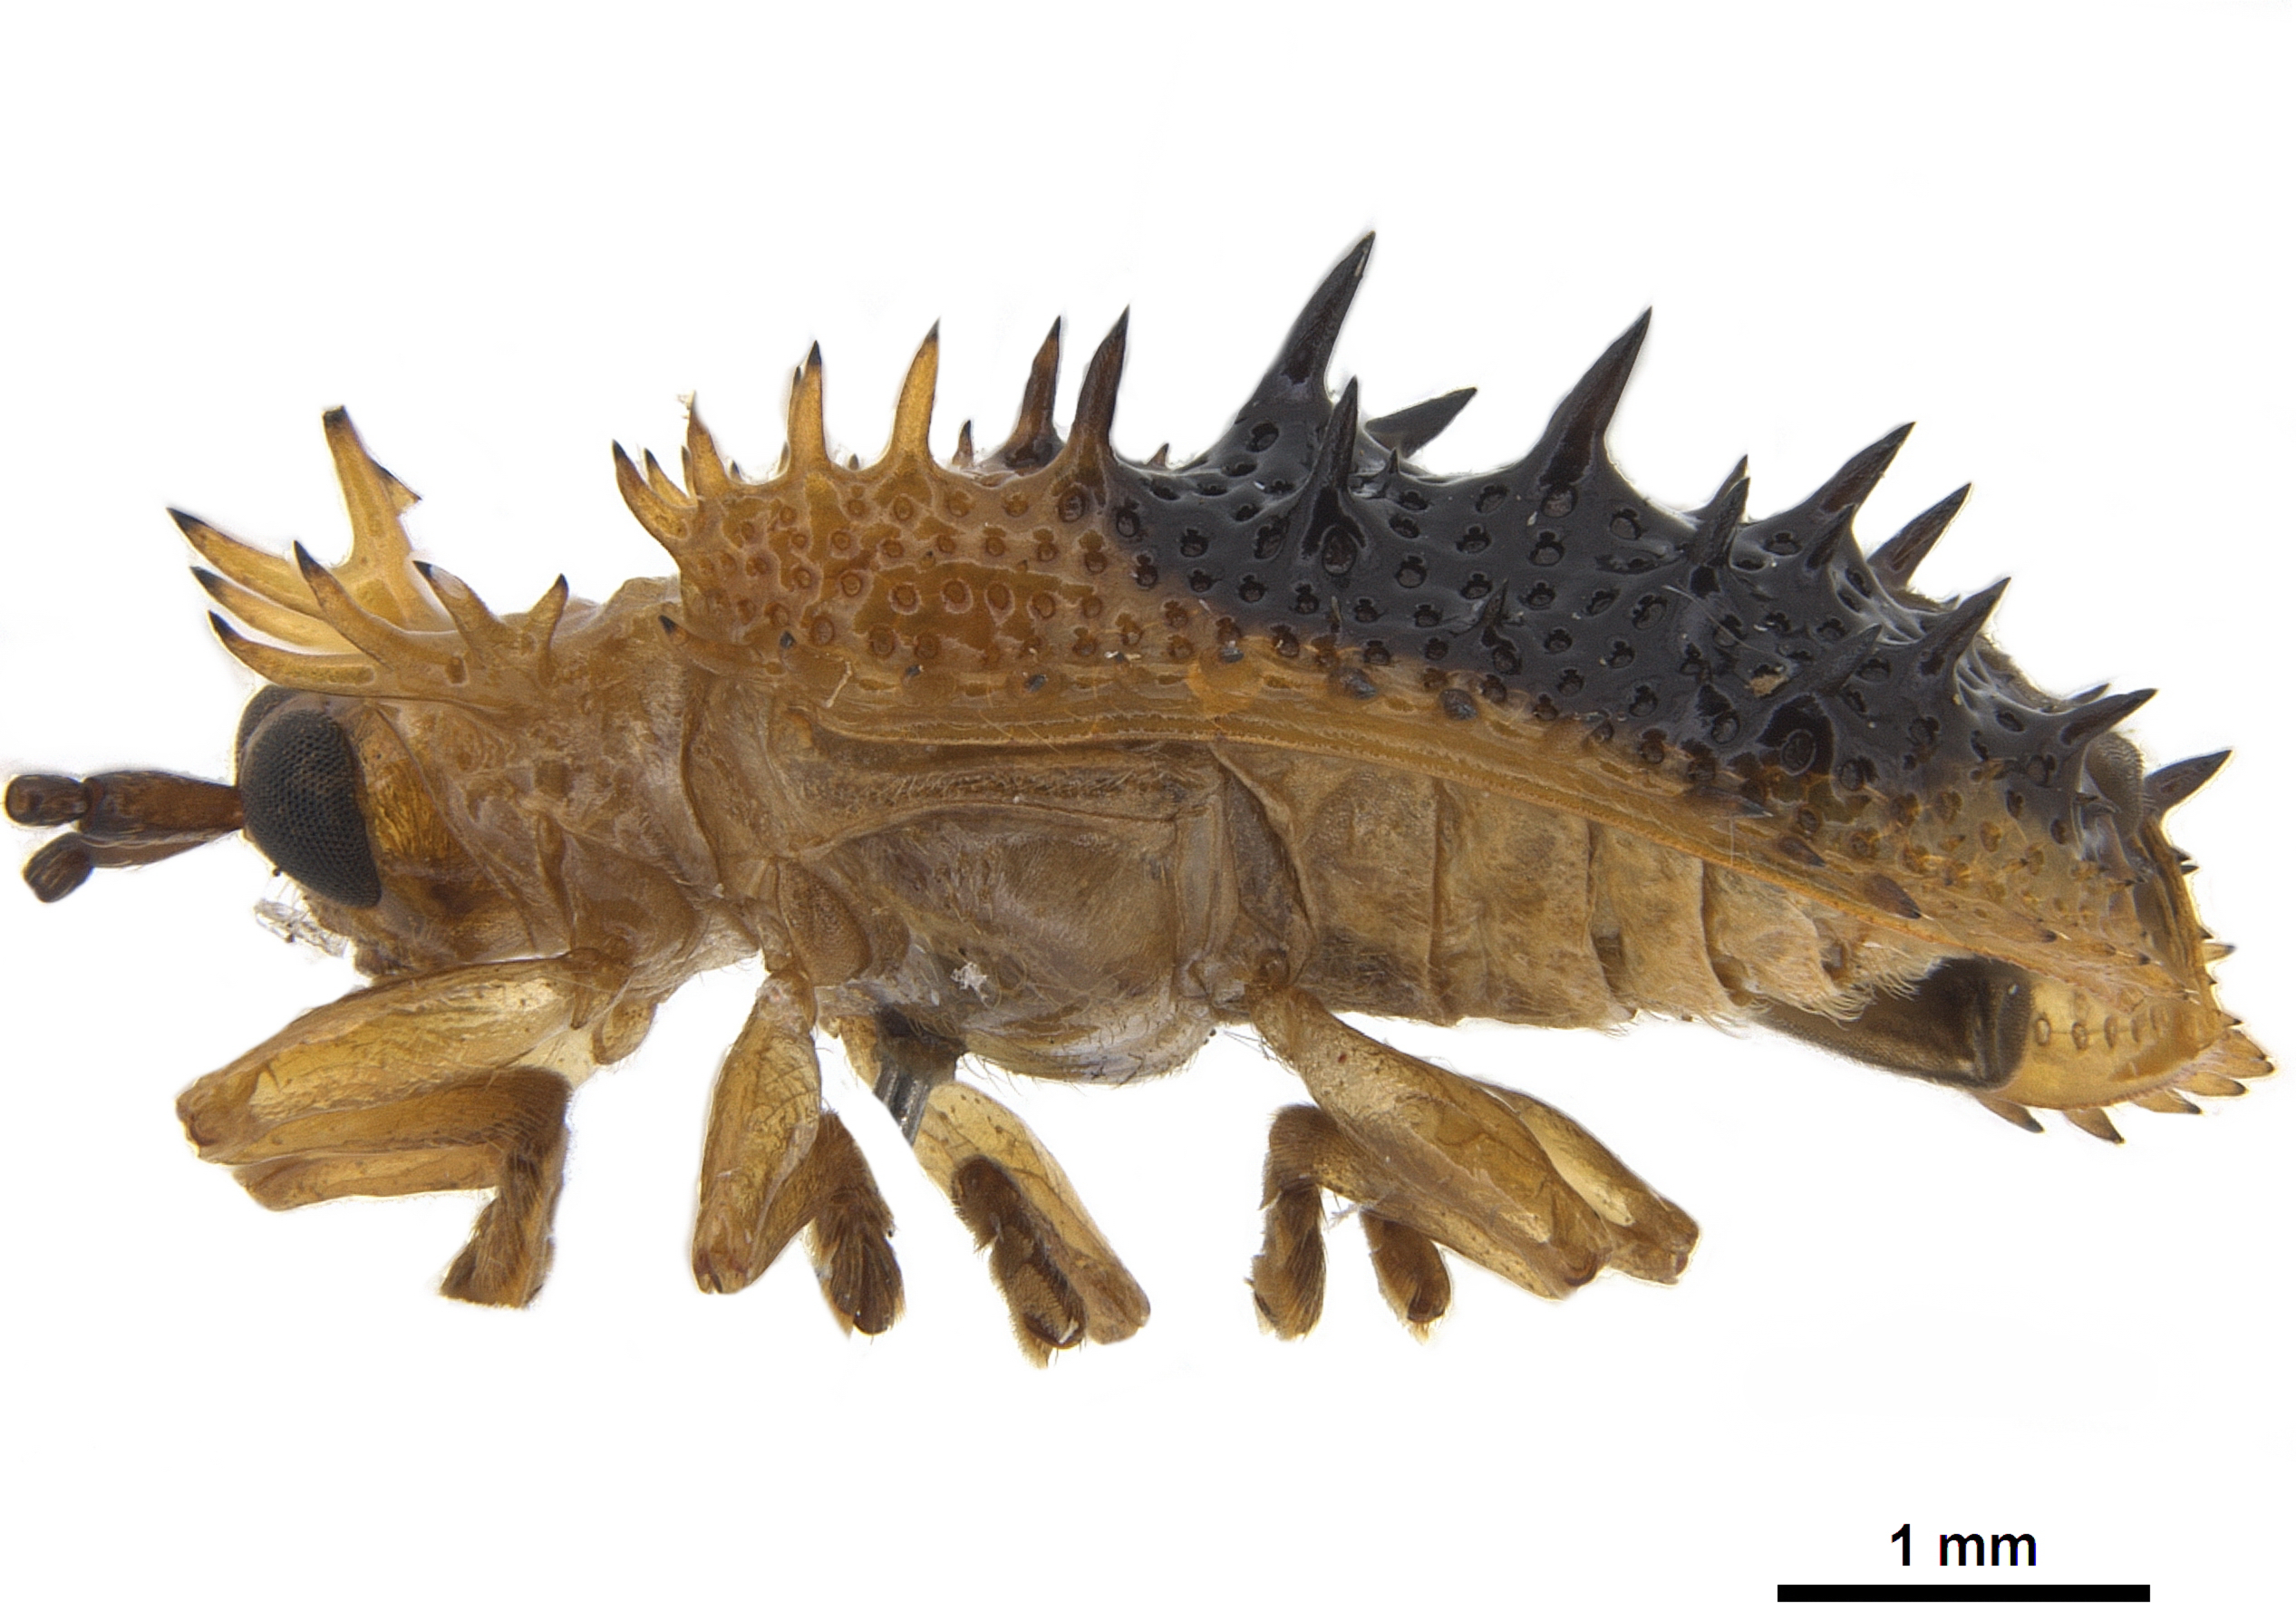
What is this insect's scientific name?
Dactylispa rubus
